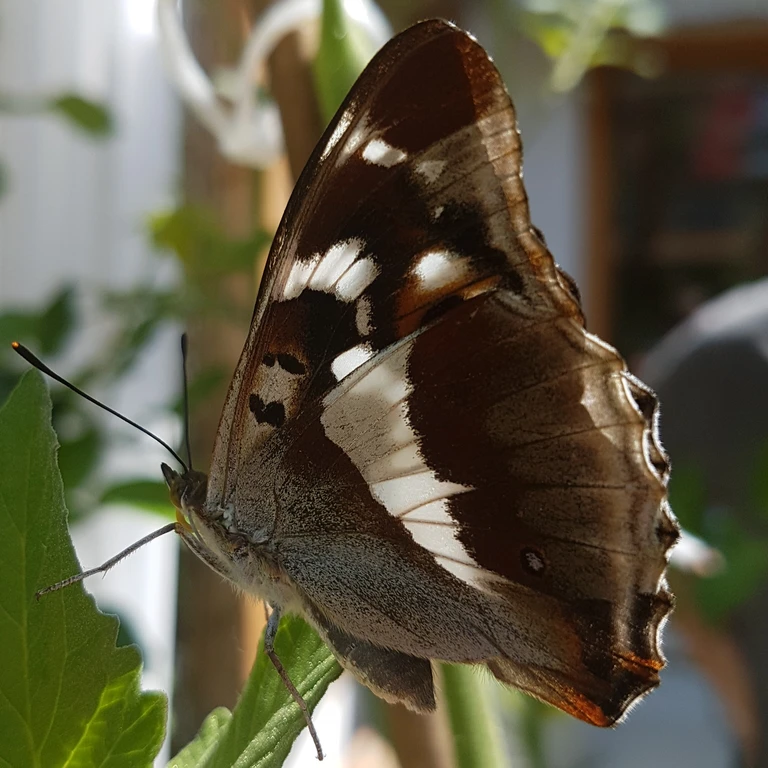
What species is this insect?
Apatura iris
